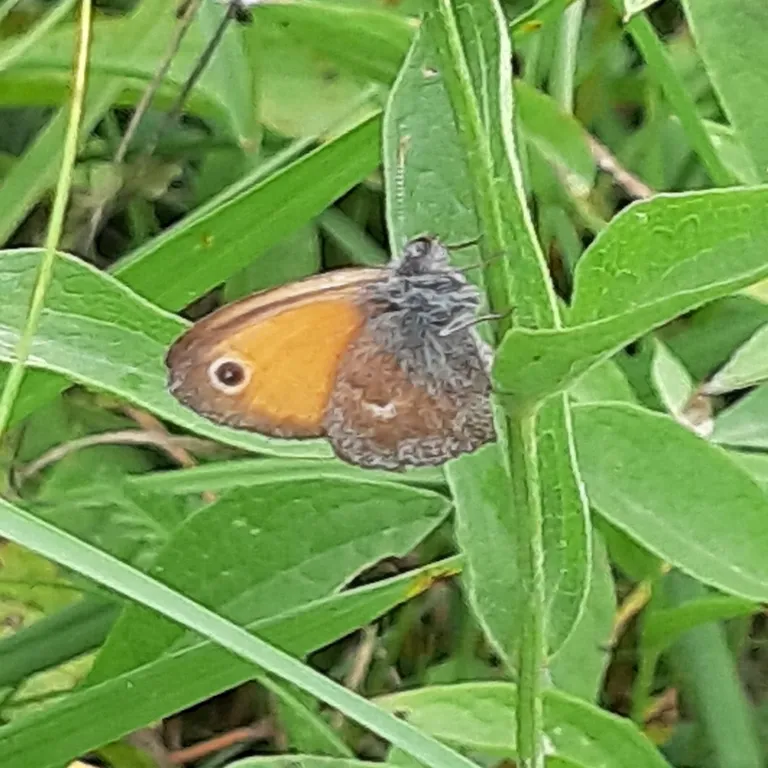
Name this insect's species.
Coenonympha pamphilus
